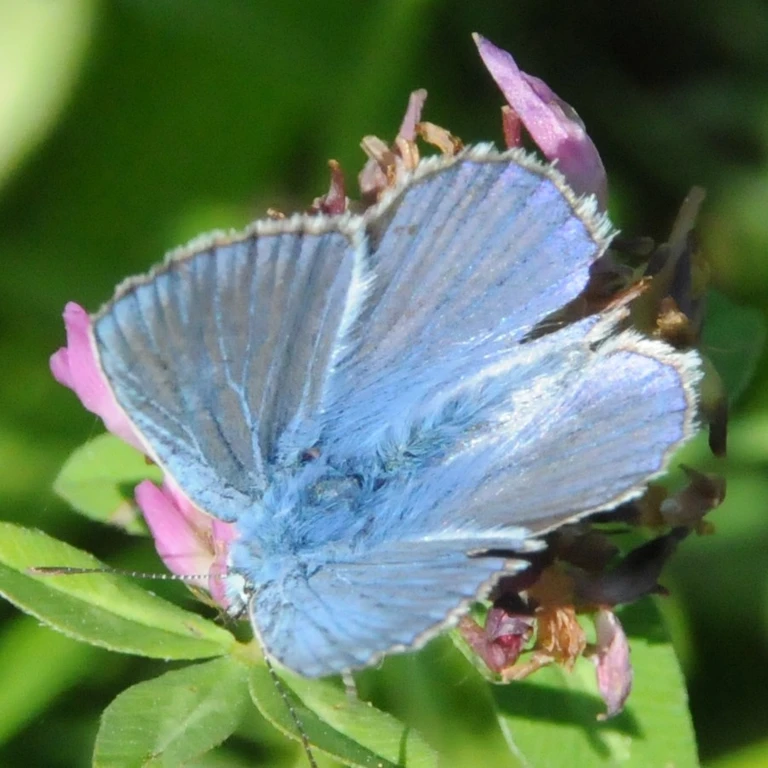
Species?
Polyommatus icarus
